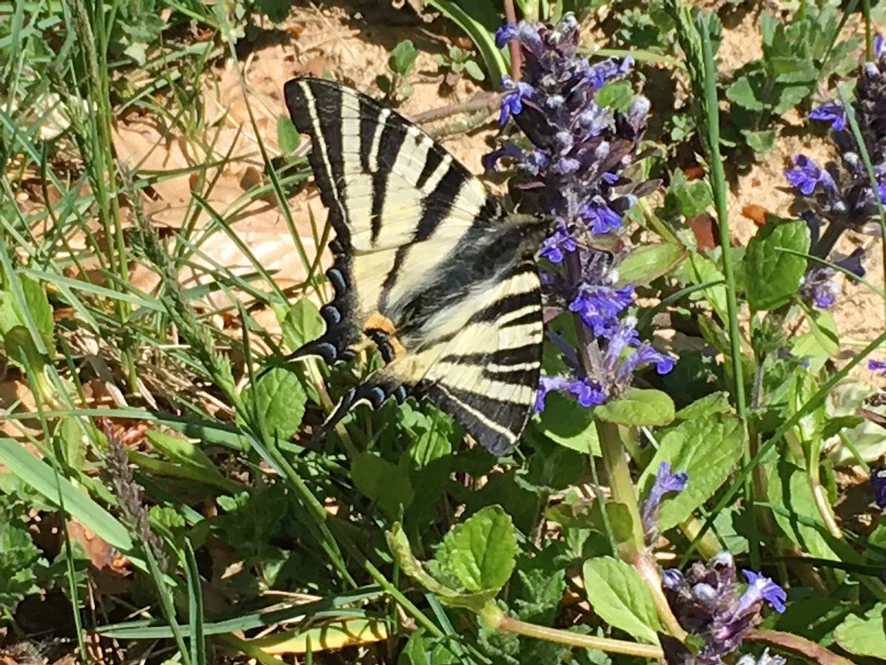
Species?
Iphiclides podalirius
